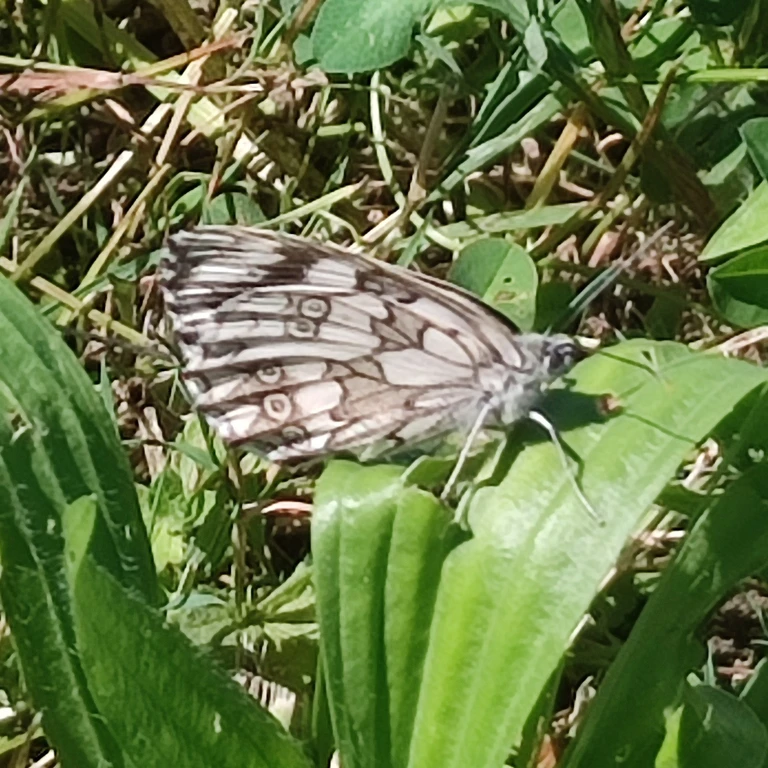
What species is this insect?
Melanargia galathea
